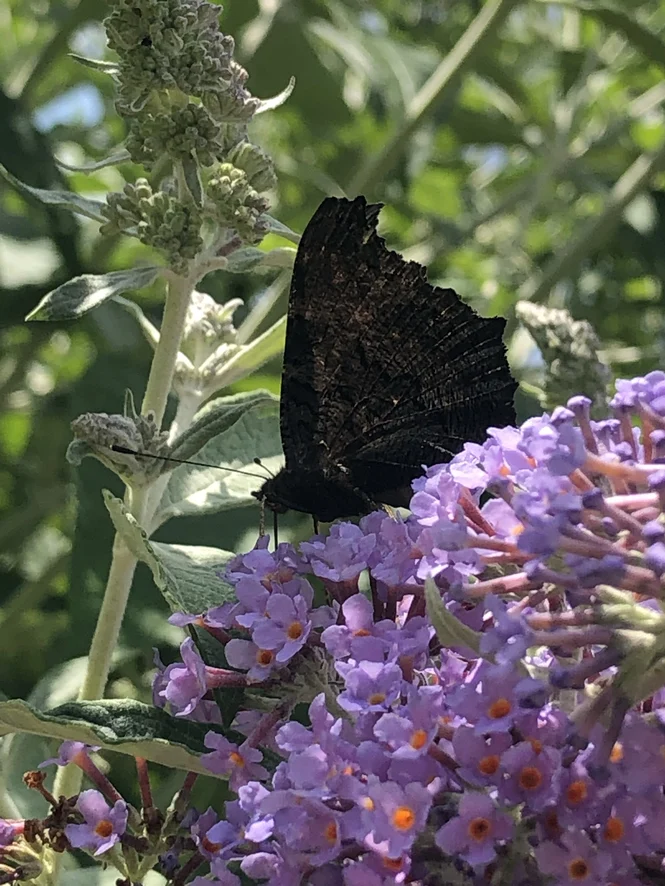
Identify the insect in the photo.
Aglais io
